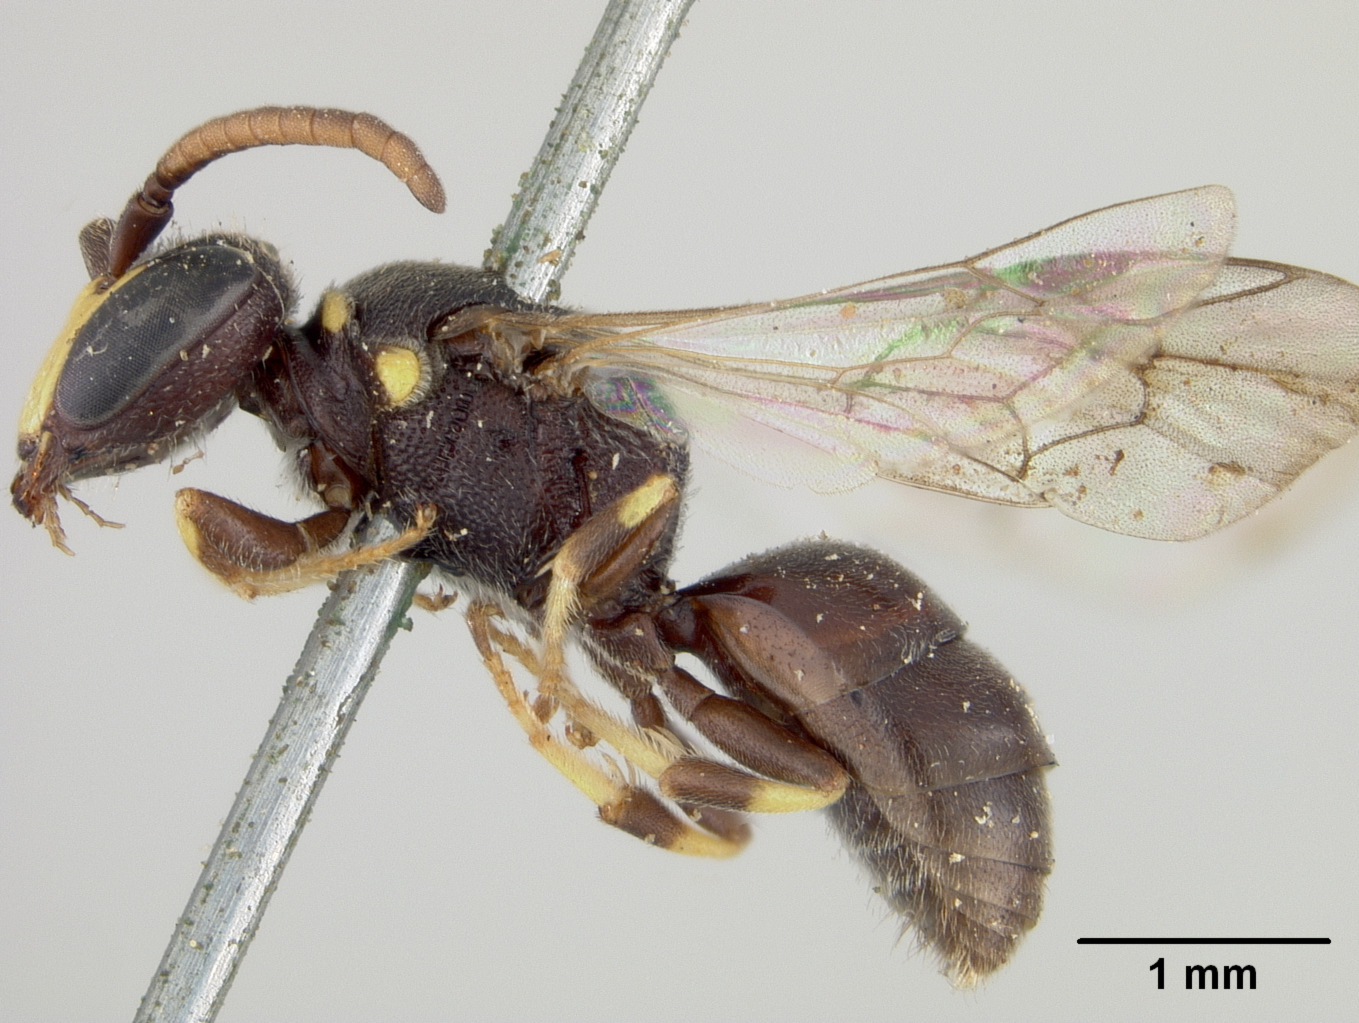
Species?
Prosopis pennsylvanica
